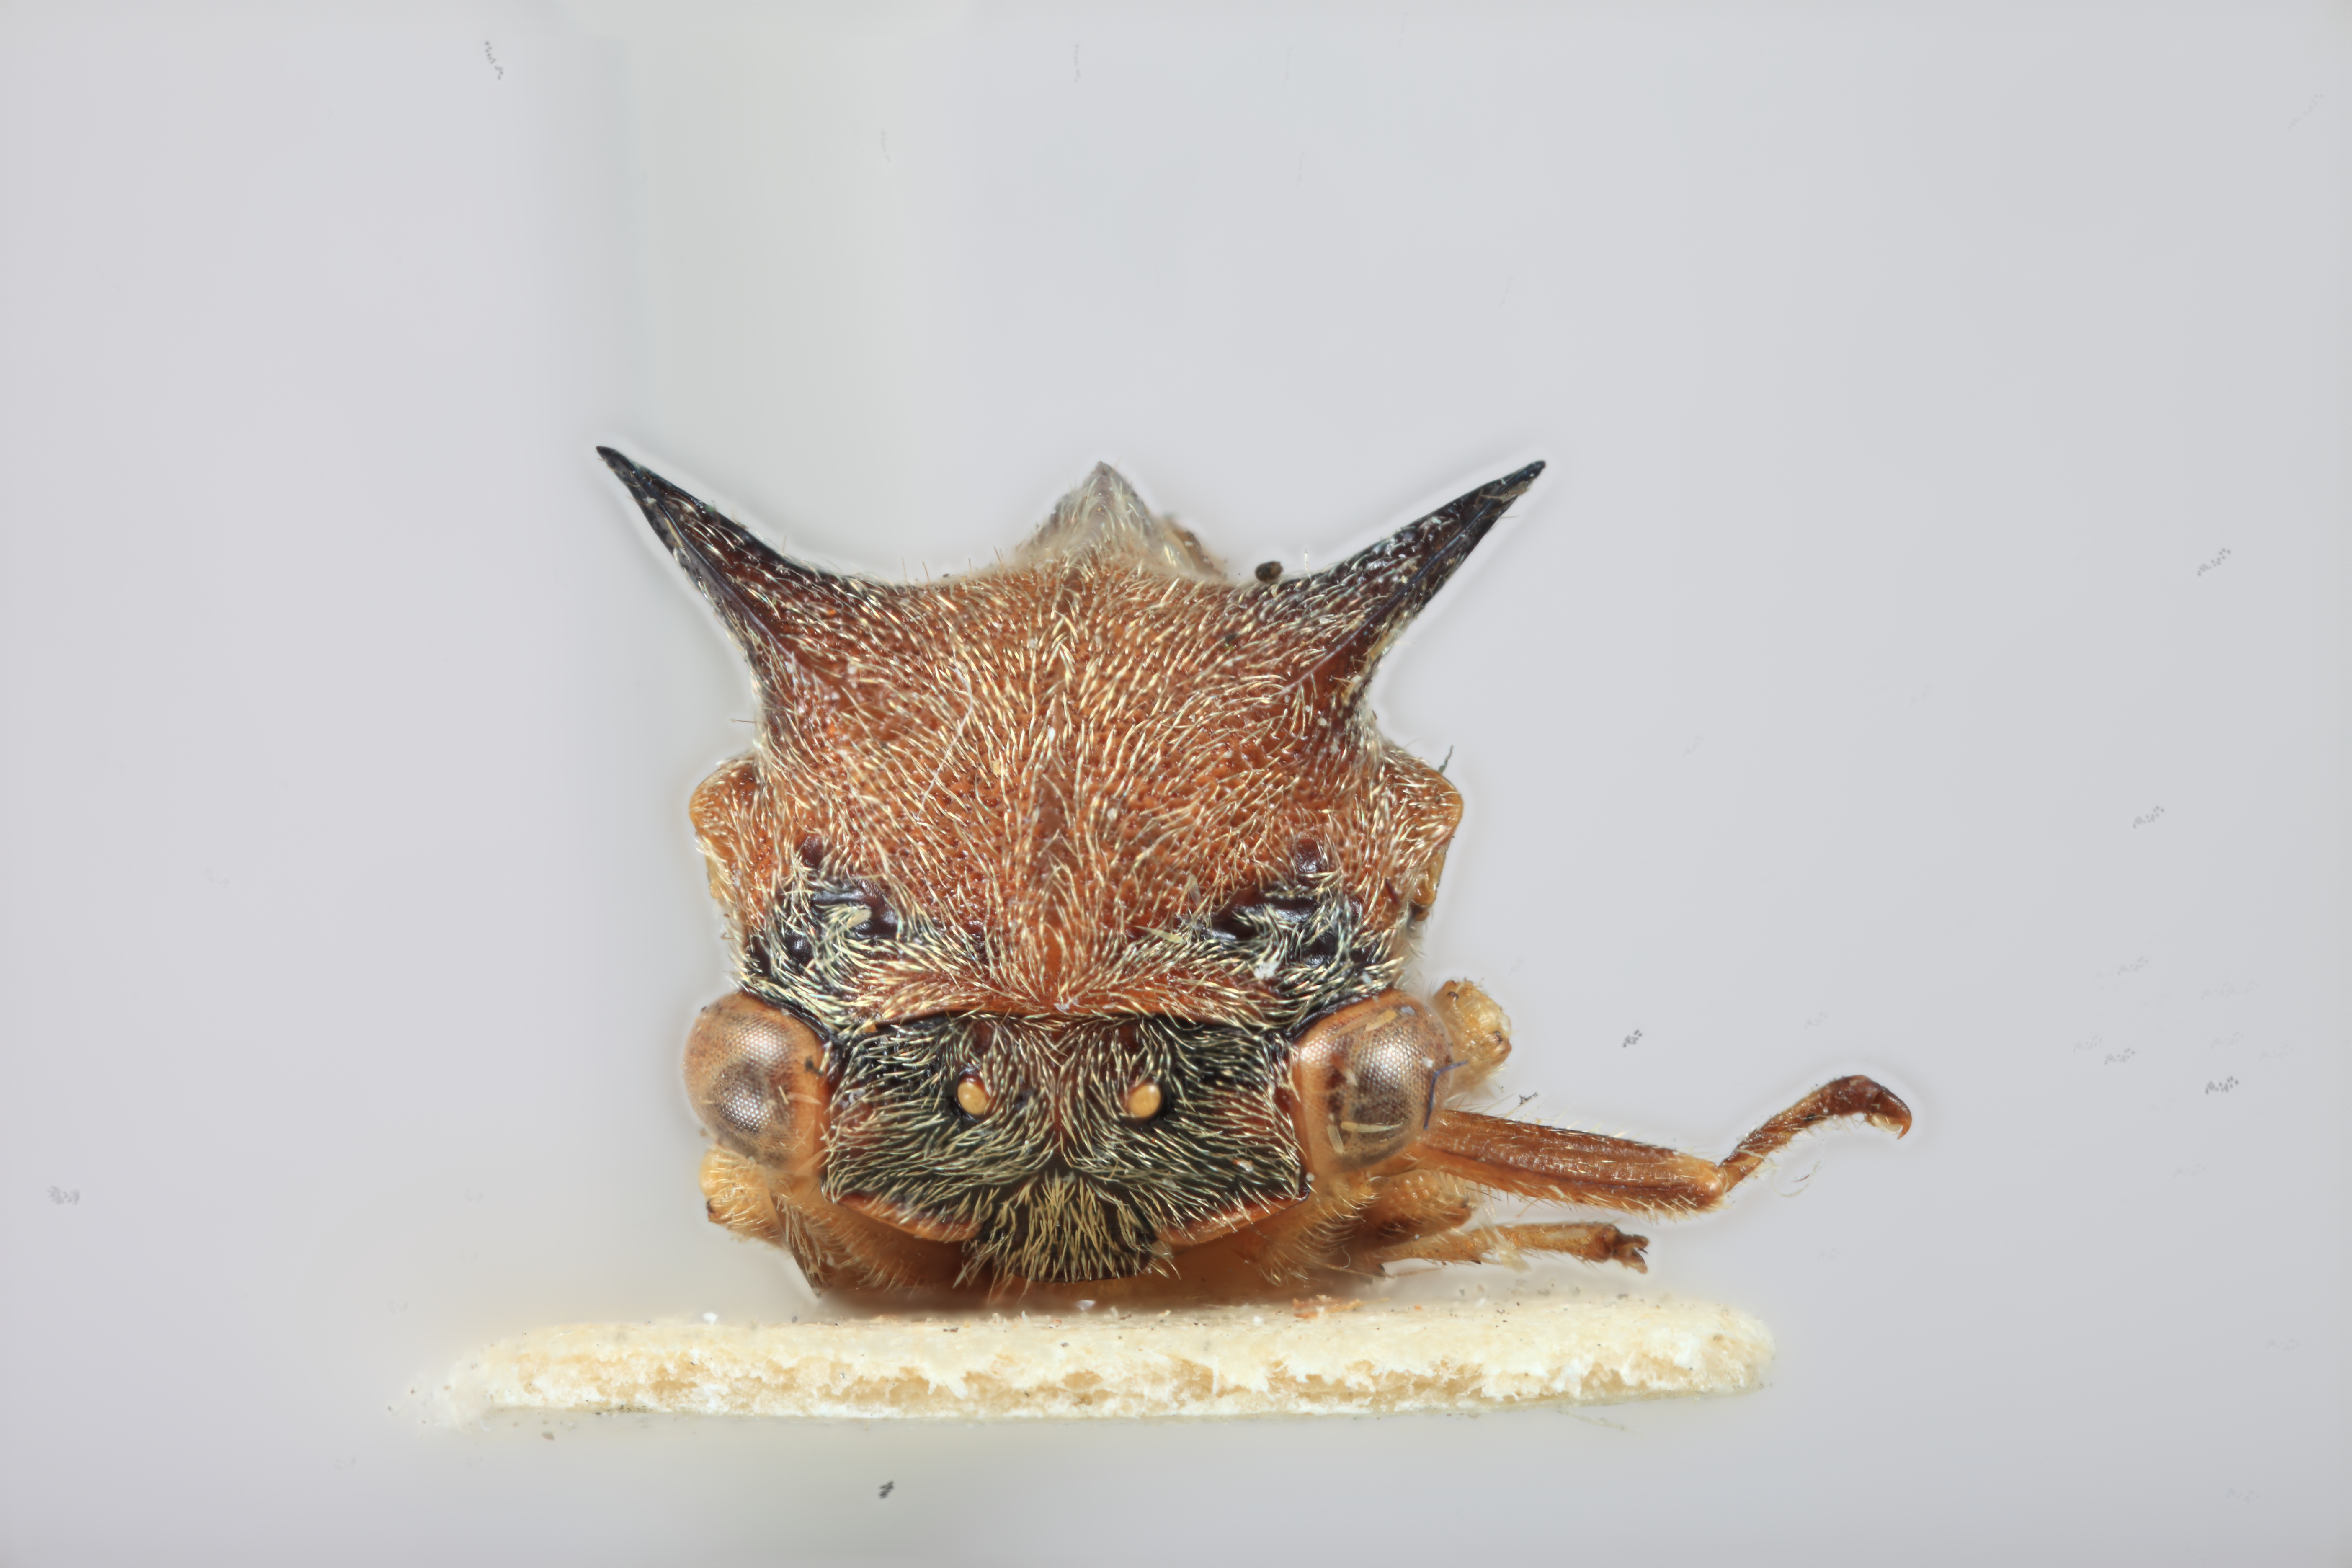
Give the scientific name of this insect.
Tricentrus brunneicornis
